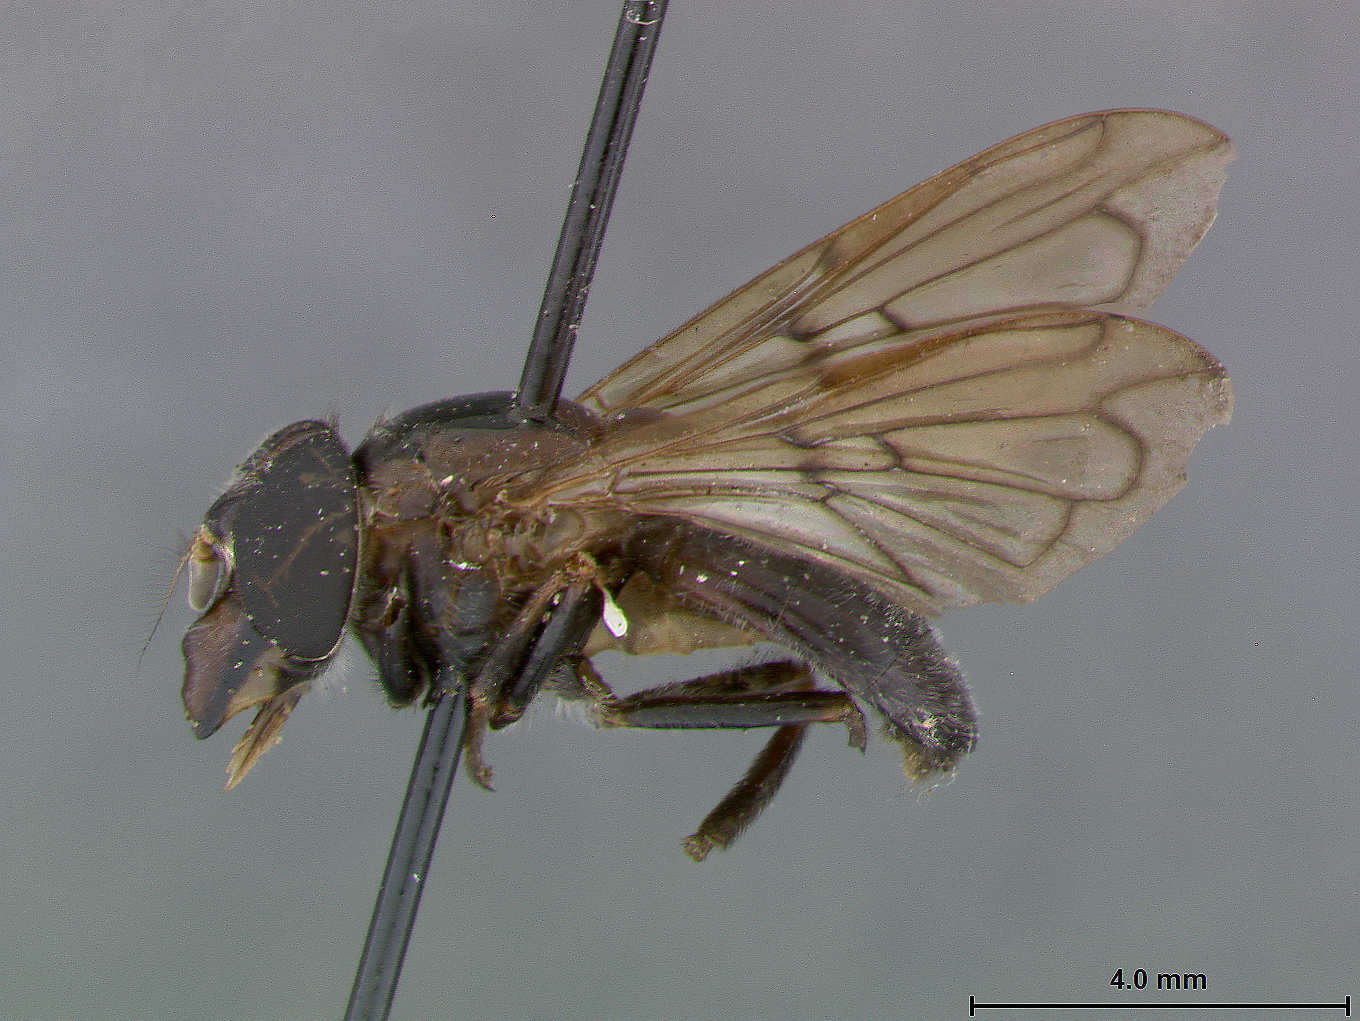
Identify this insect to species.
Volucella punctigena
